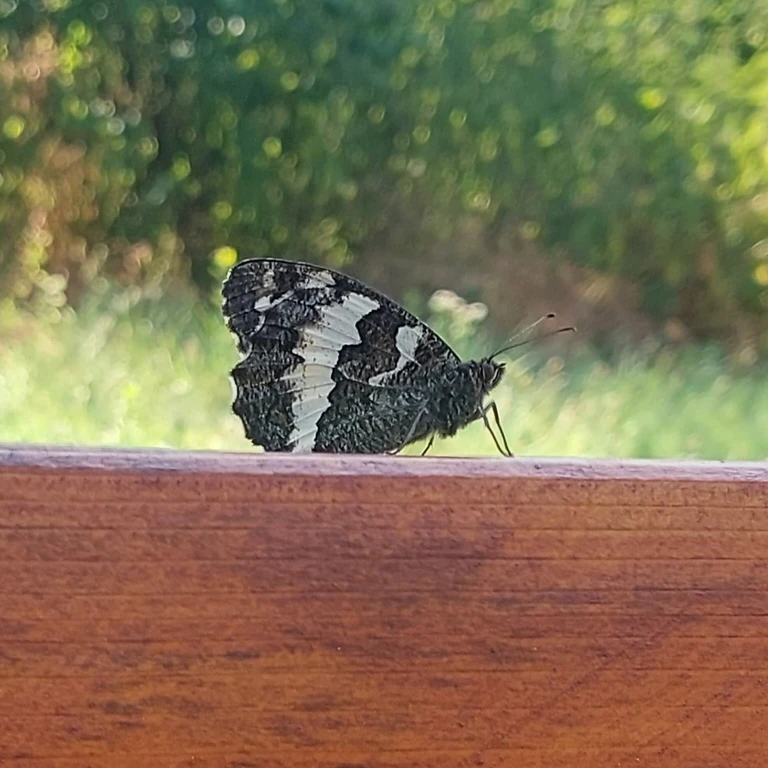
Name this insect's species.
Brintesia circe
